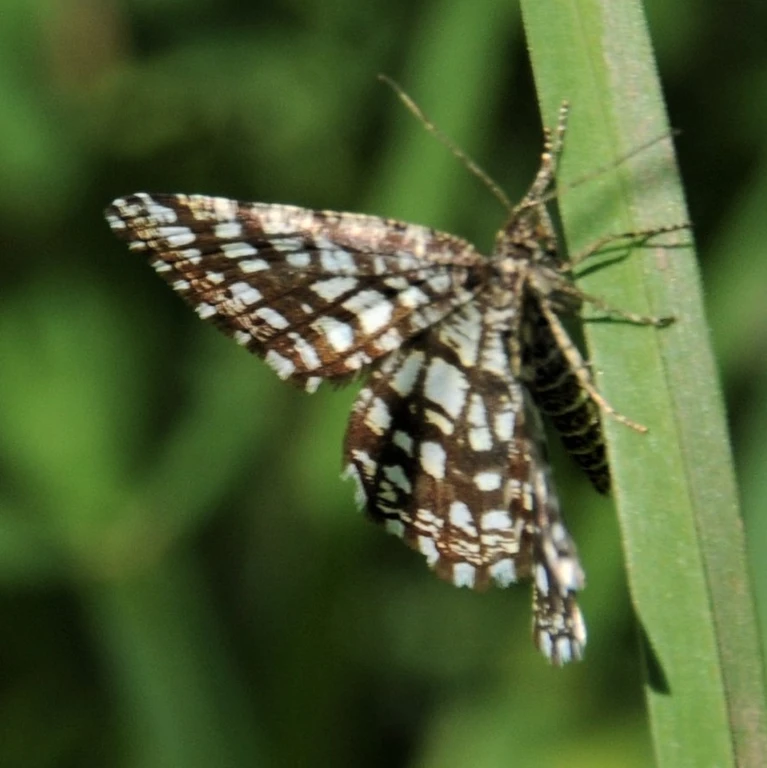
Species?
Chiasmia clathrata
